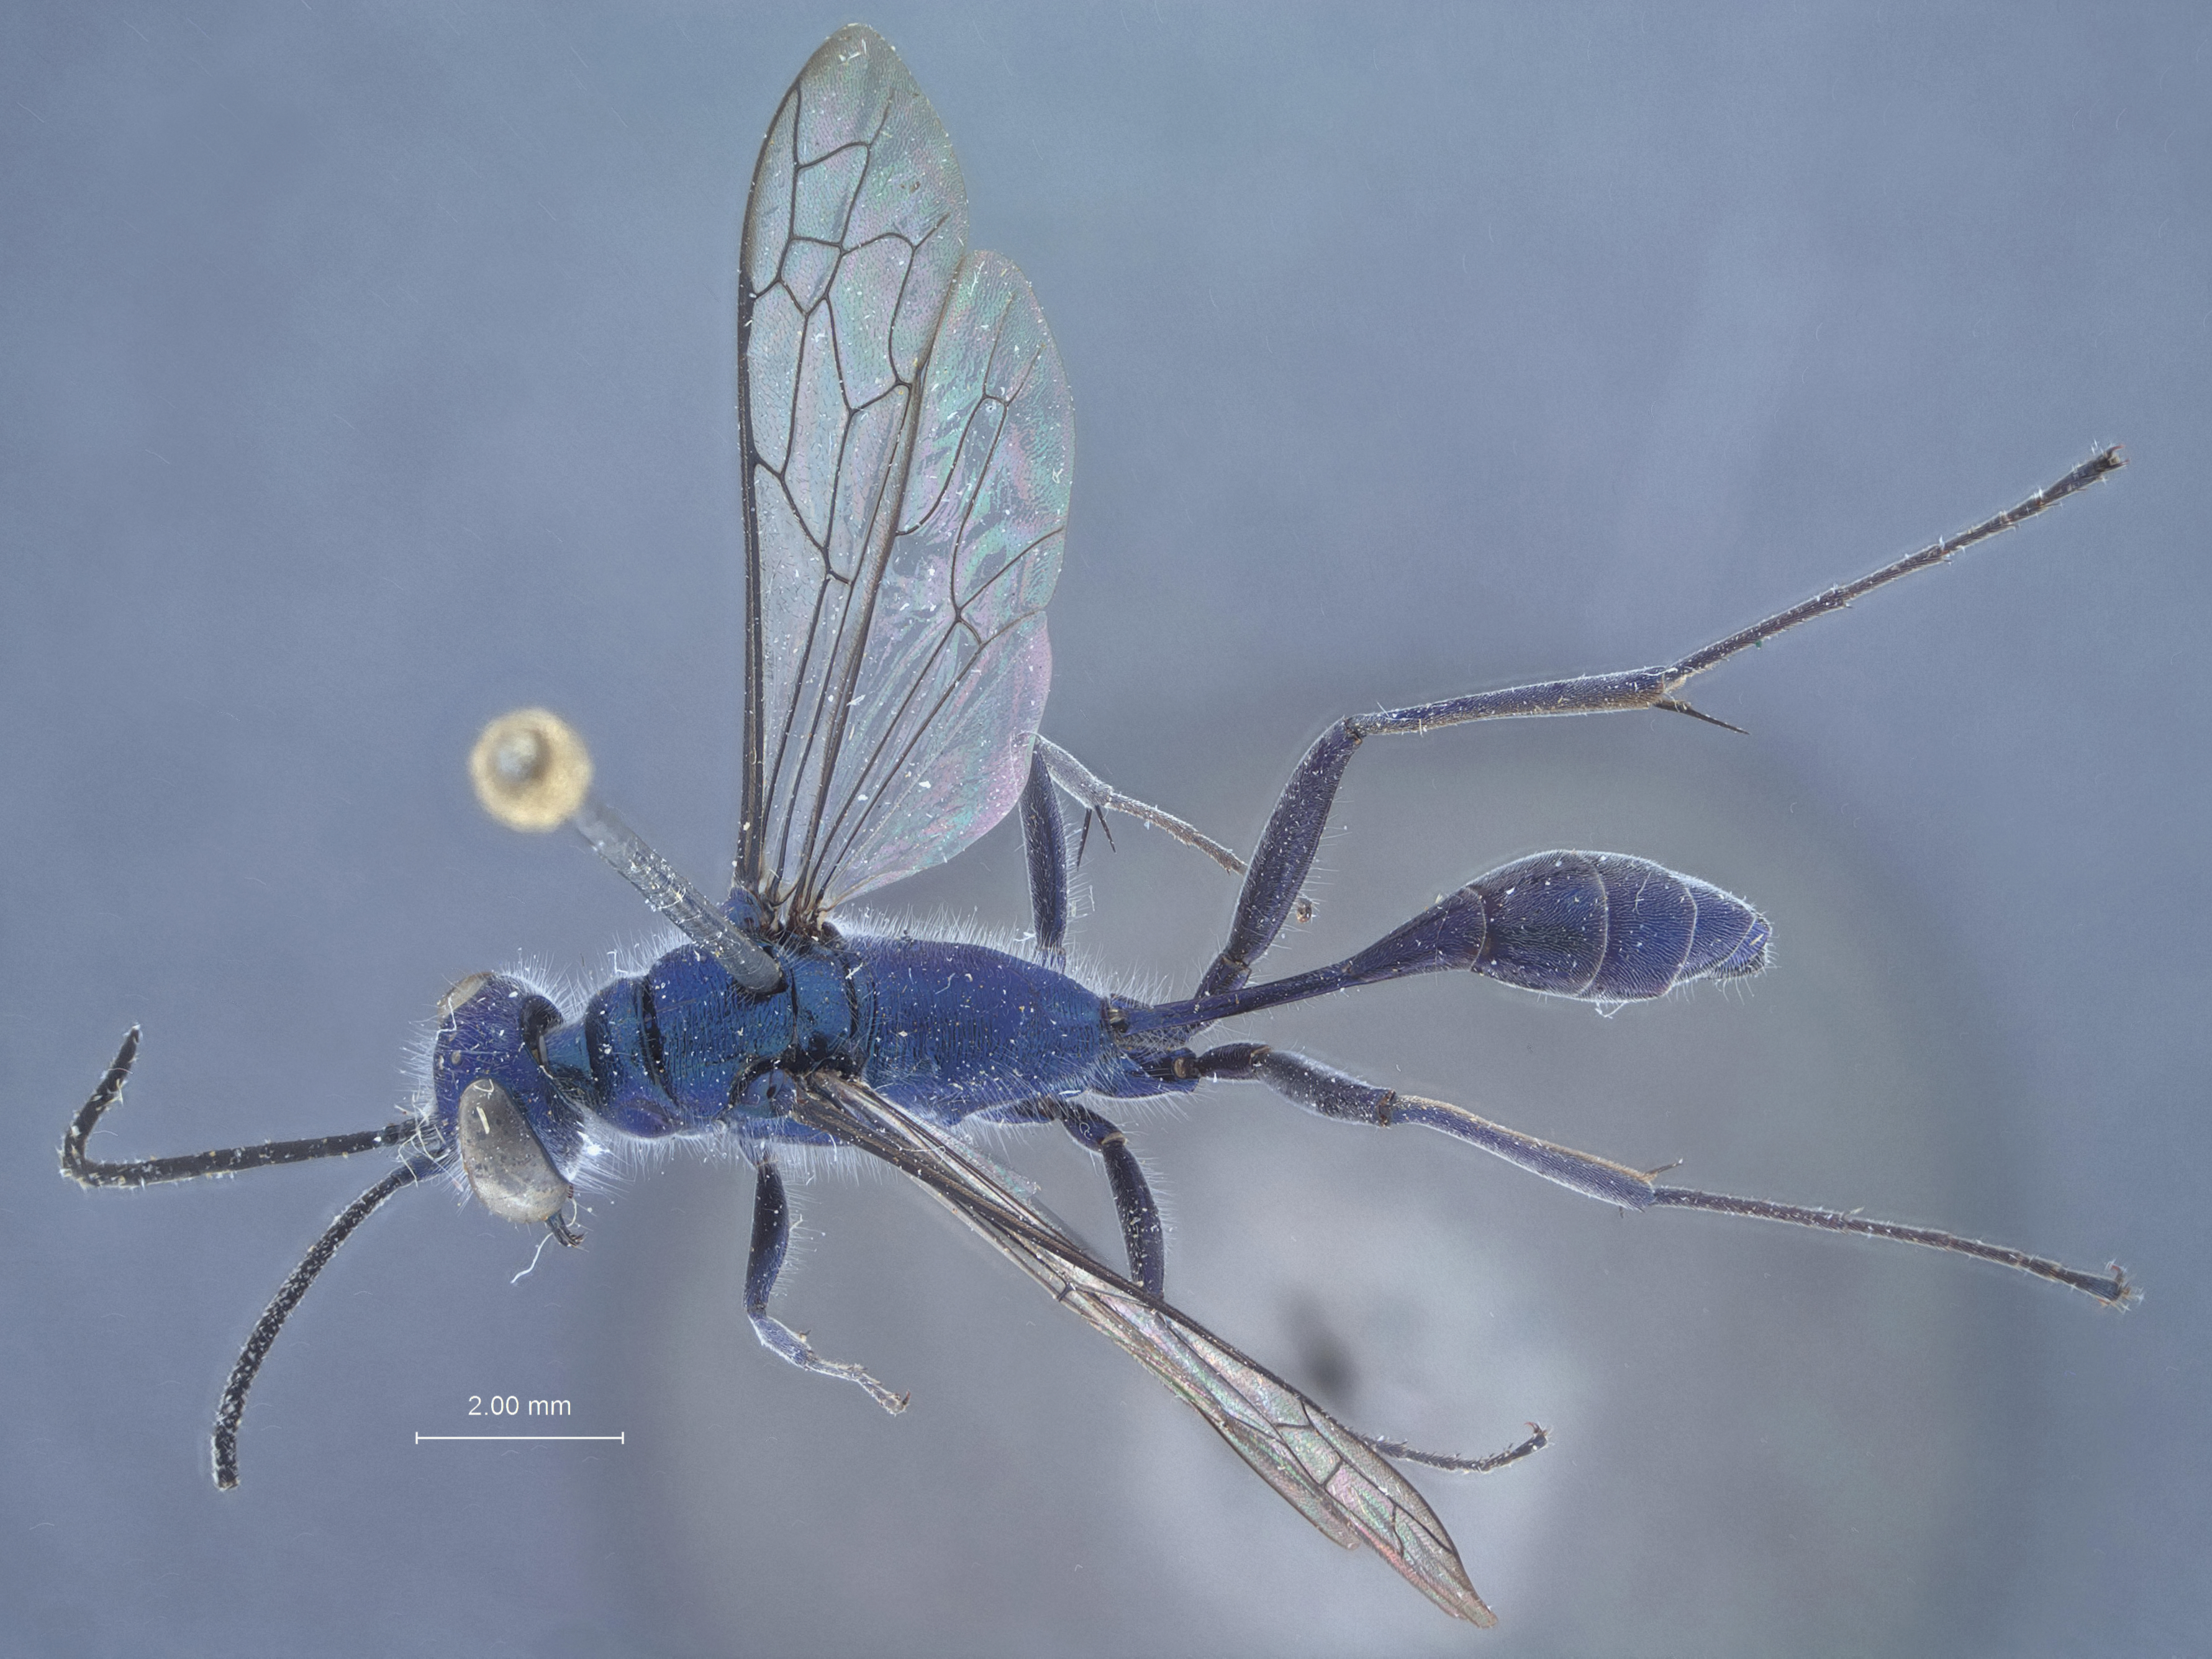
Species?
Chalybion gracile
